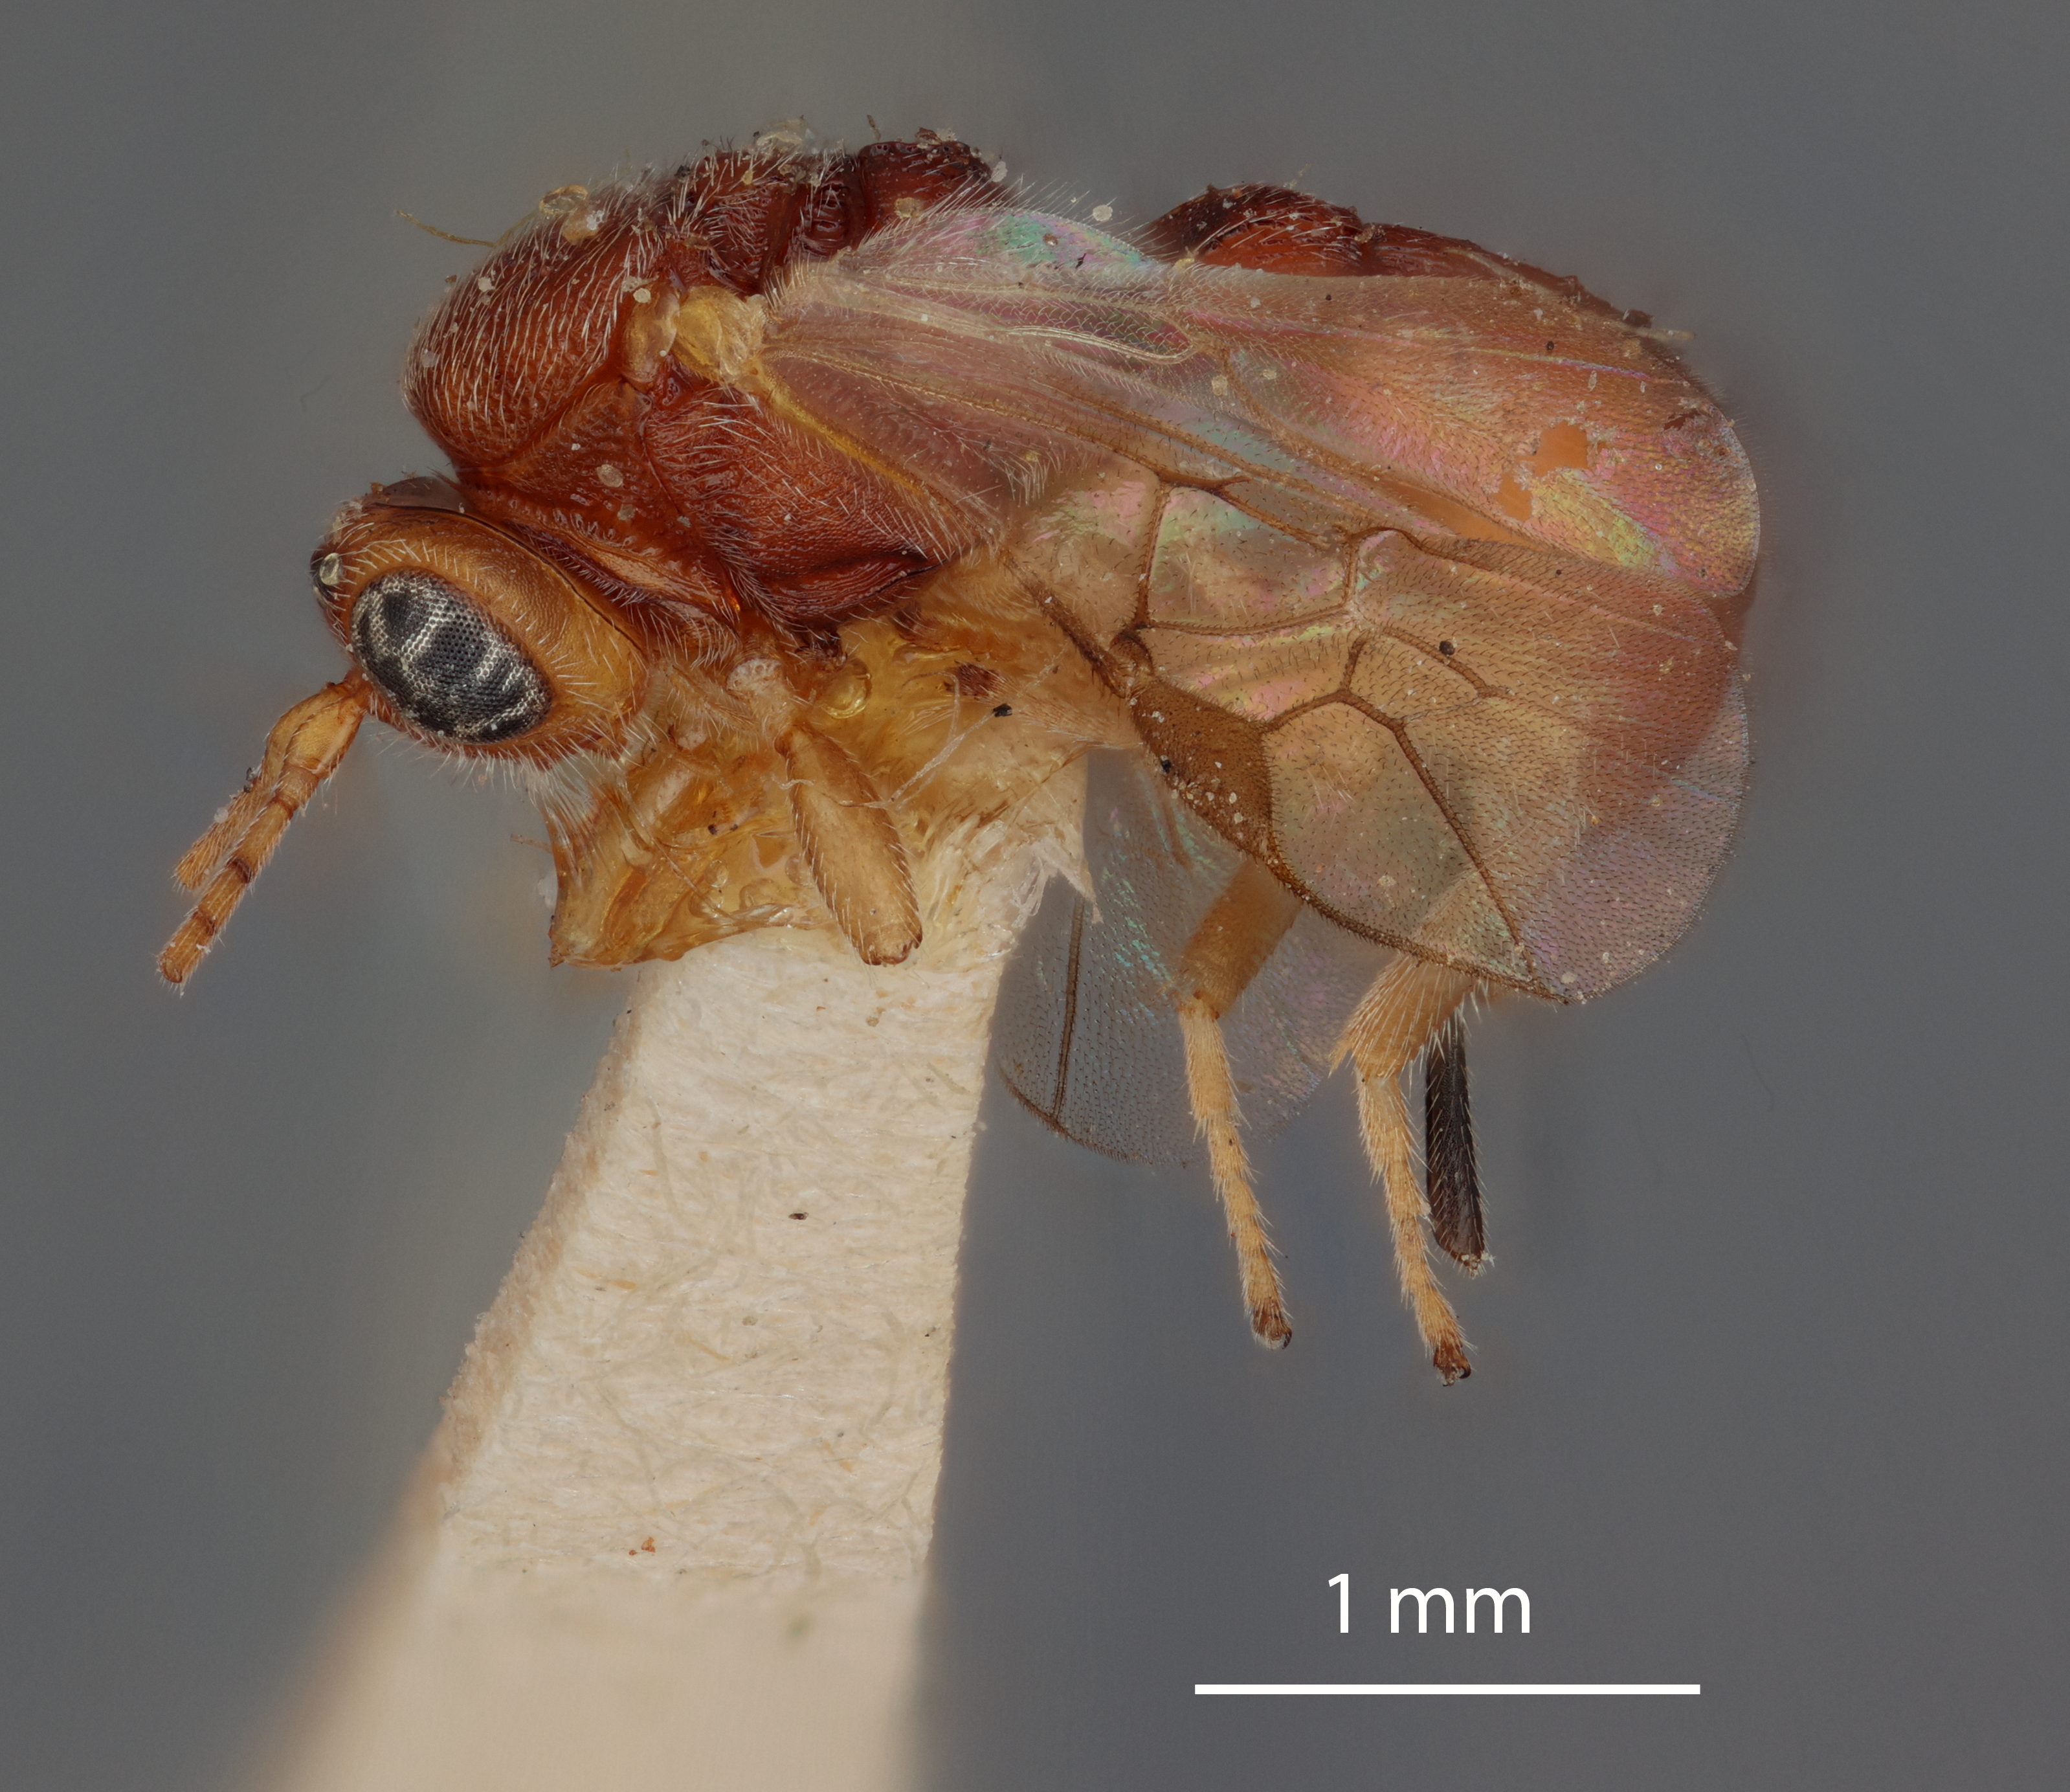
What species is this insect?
Glyptocolastas bruchivorus
